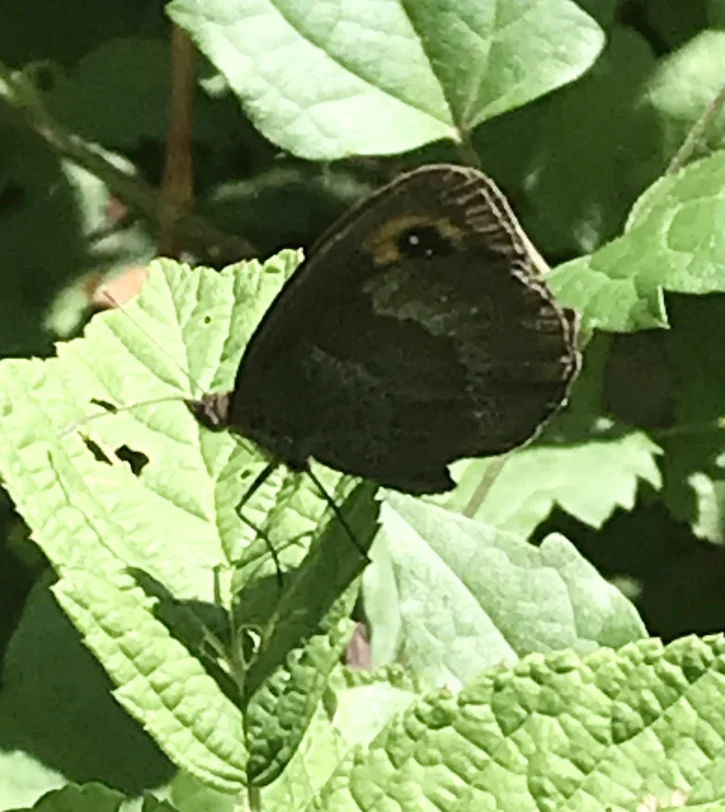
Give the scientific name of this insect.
Erebia aethiops
